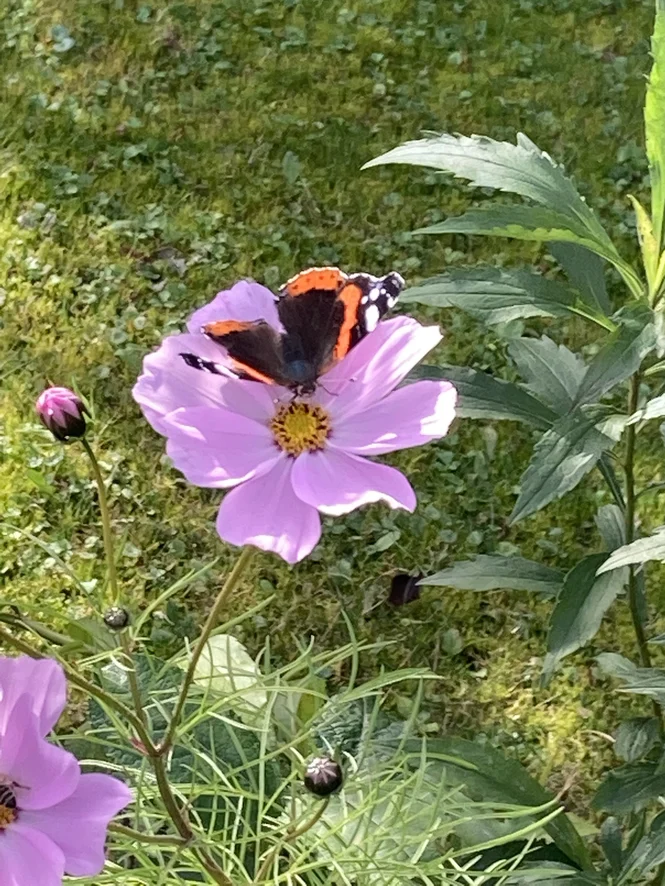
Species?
Vanessa atalanta
